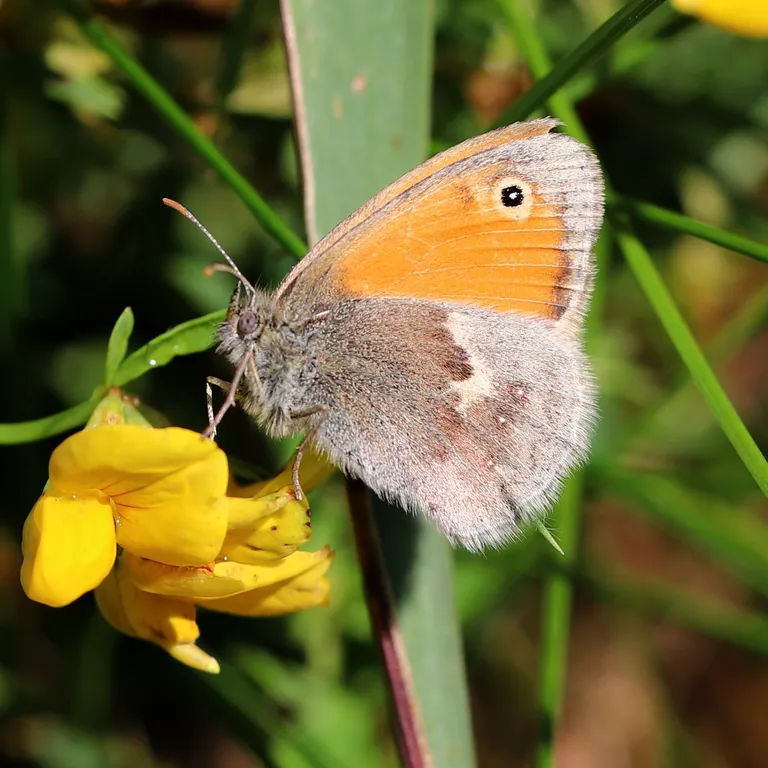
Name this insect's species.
Coenonympha pamphilus
